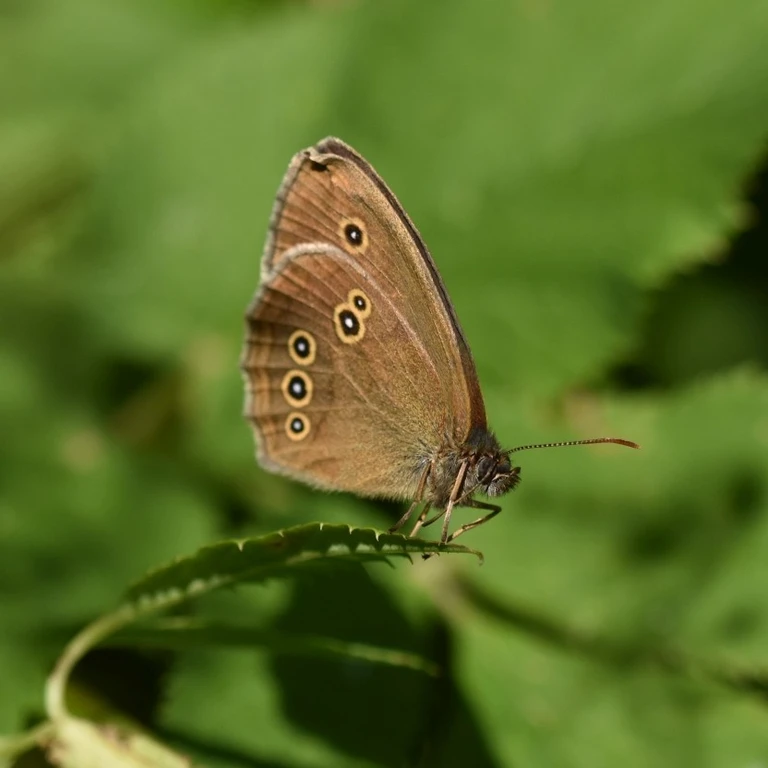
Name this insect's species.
Aphantopus hyperantus
